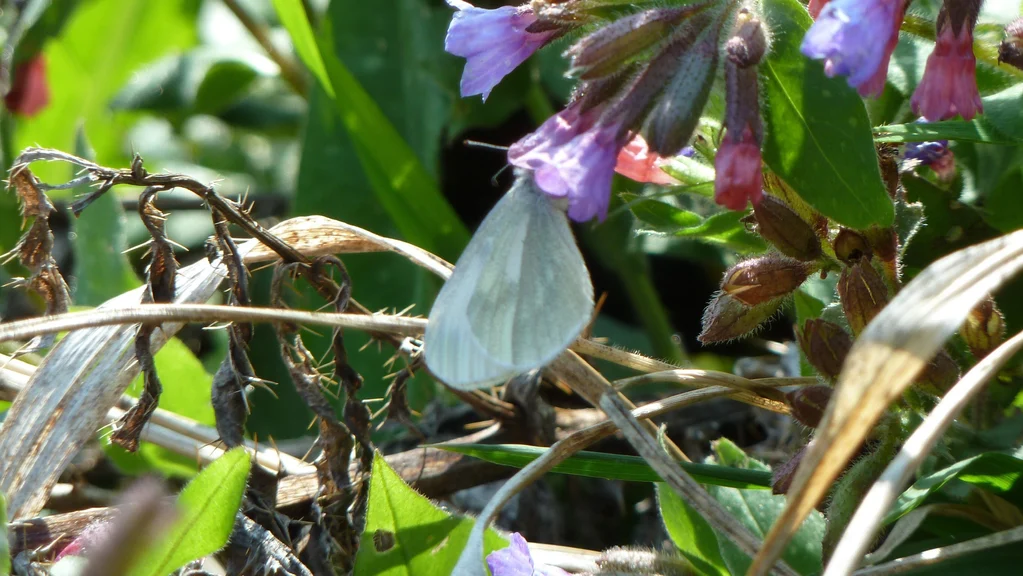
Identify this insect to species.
Leptidea sinapis/juvernica
